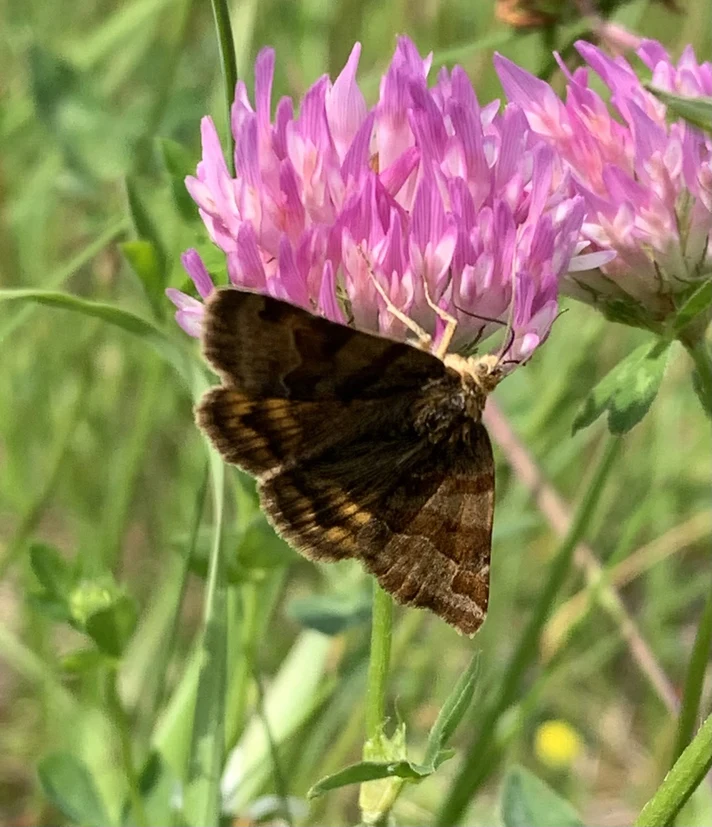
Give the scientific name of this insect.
Euclidia glyphica
